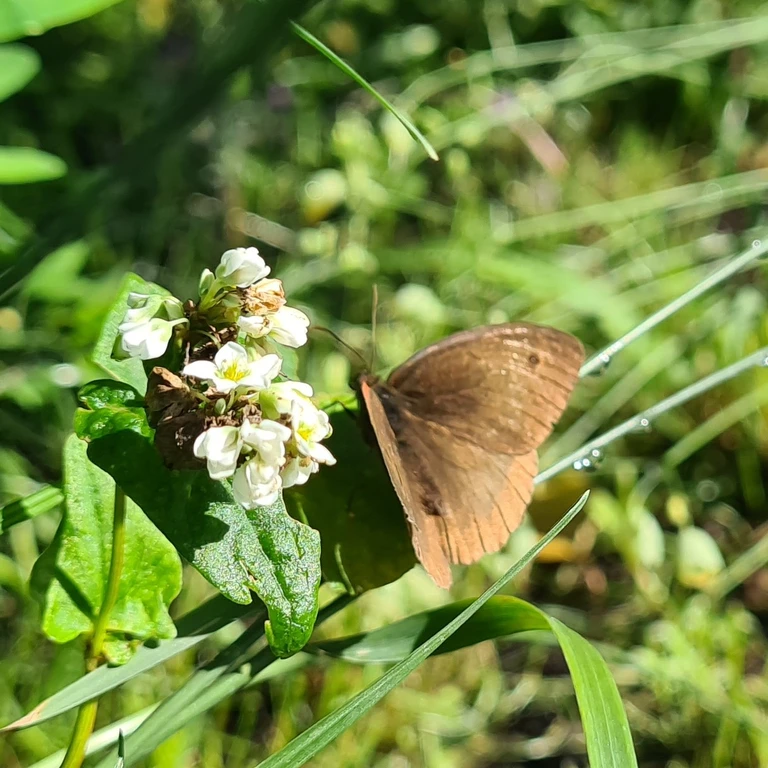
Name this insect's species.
Maniola jurtina
